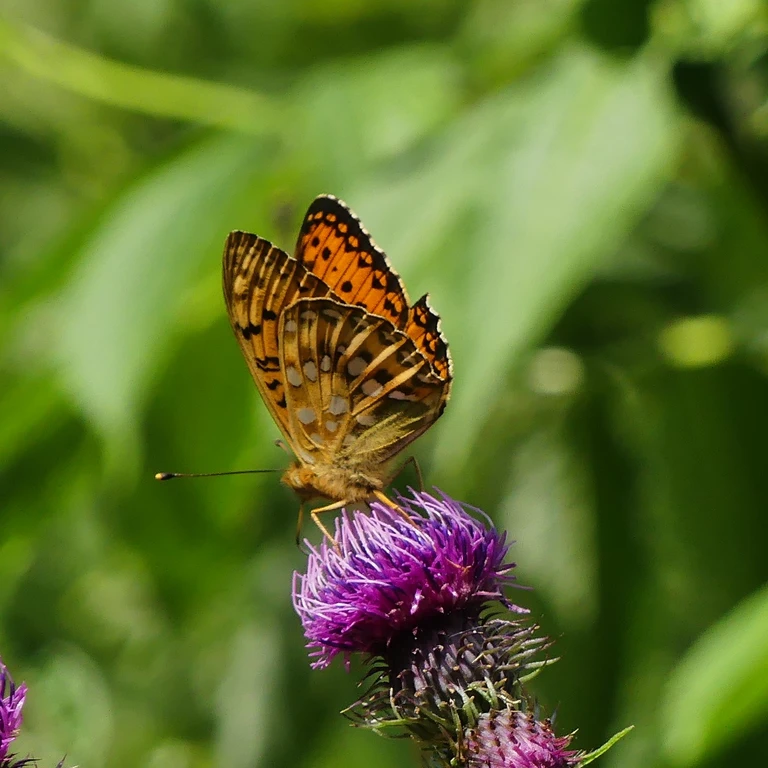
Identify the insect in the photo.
Speyeria aglaja
